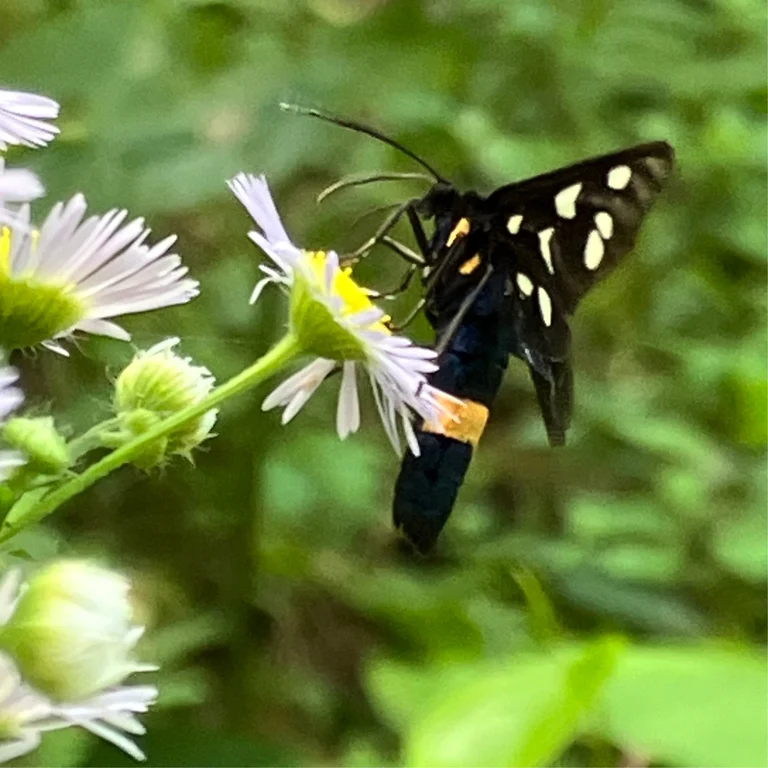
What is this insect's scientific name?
Amata phegea
